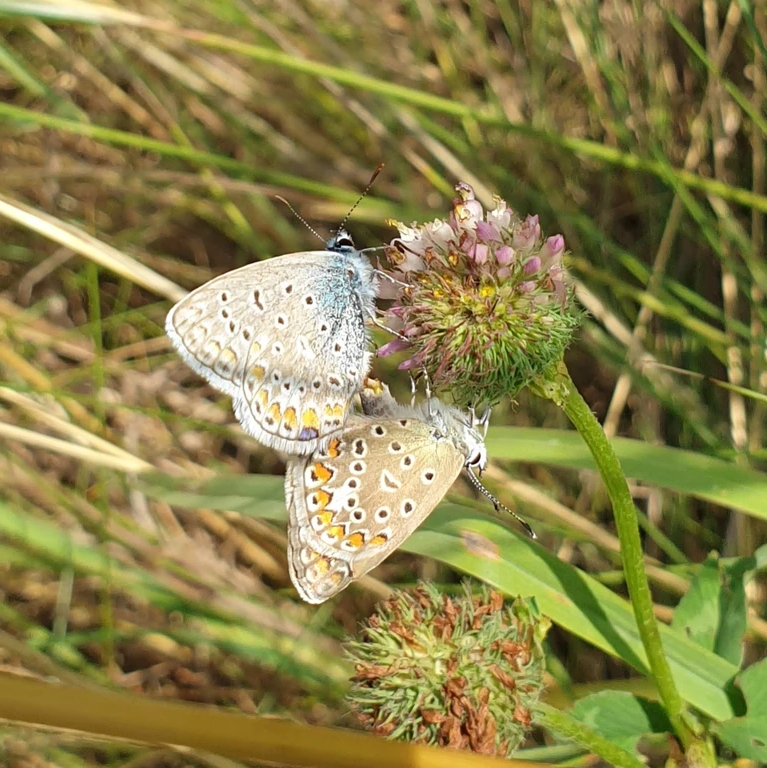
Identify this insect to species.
Polyommatus icarus
